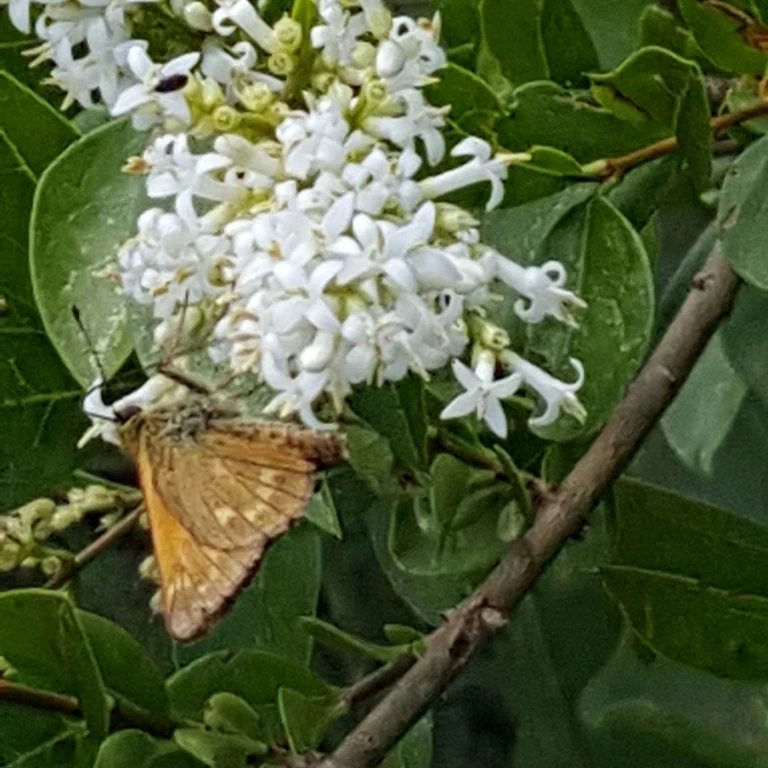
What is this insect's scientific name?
Ochlodes sylvanus (also Ochlodes venata)
